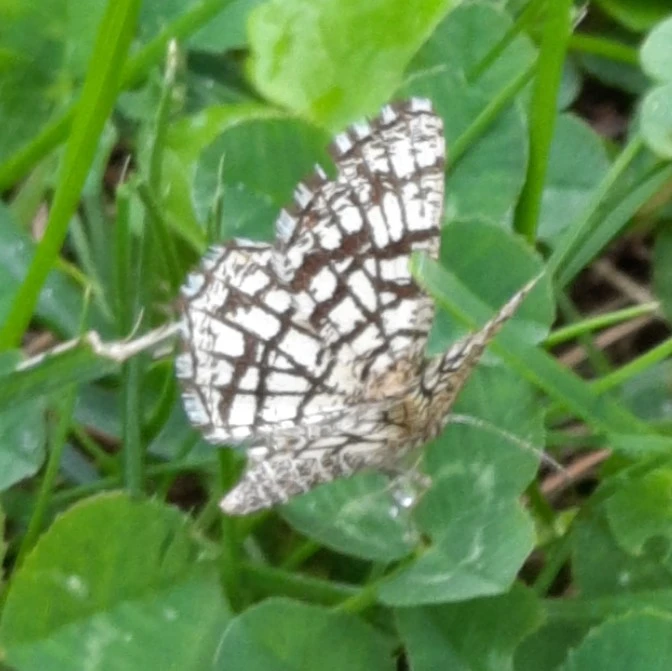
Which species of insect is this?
Chiasmia clathrata
